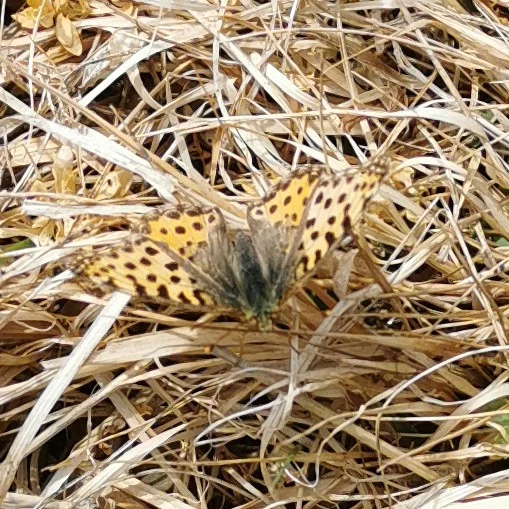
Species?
Issoria lathonia
